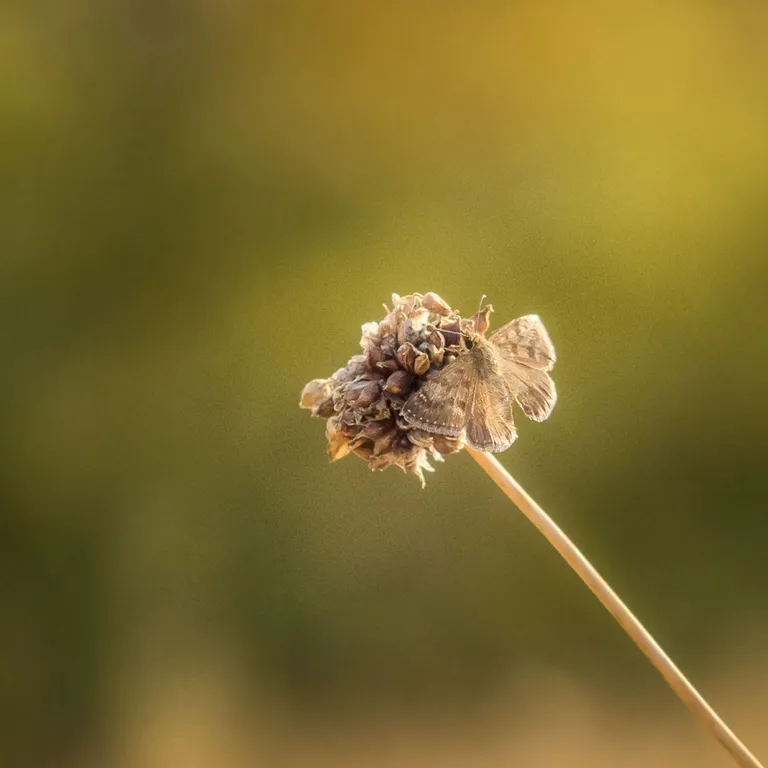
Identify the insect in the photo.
Erynnis tages
